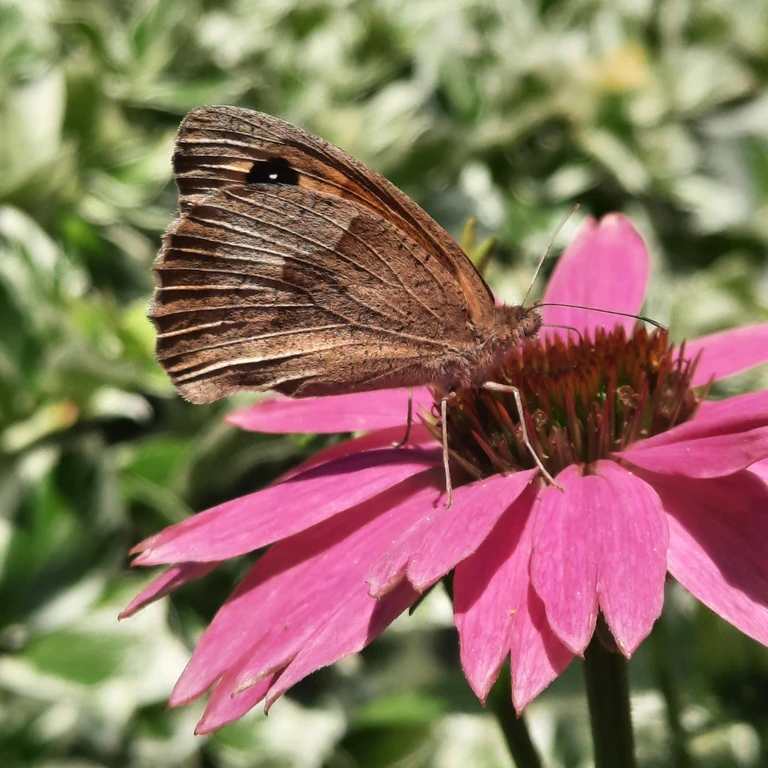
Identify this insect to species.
Maniola jurtina
